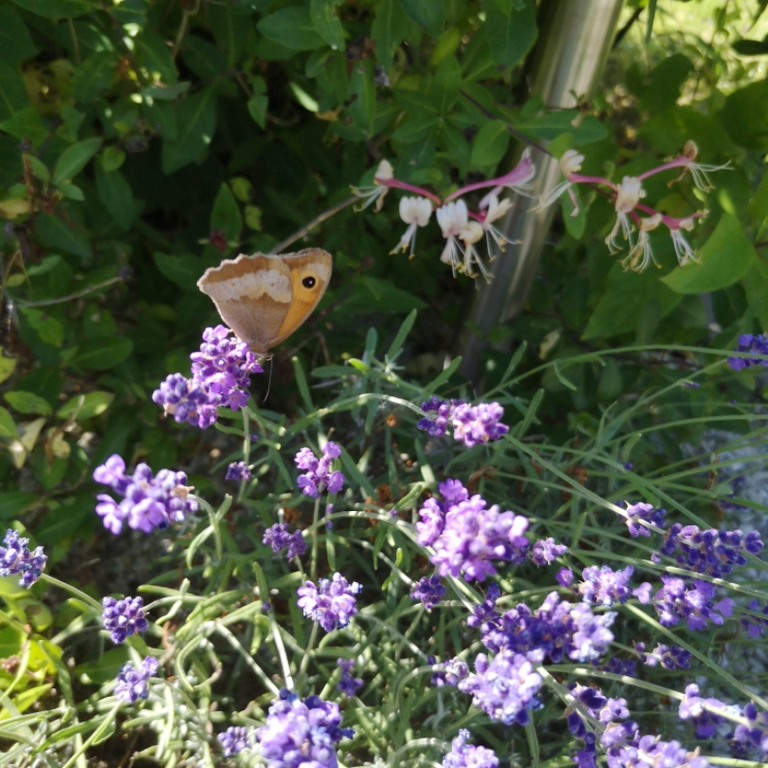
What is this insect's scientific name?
Maniola jurtina
